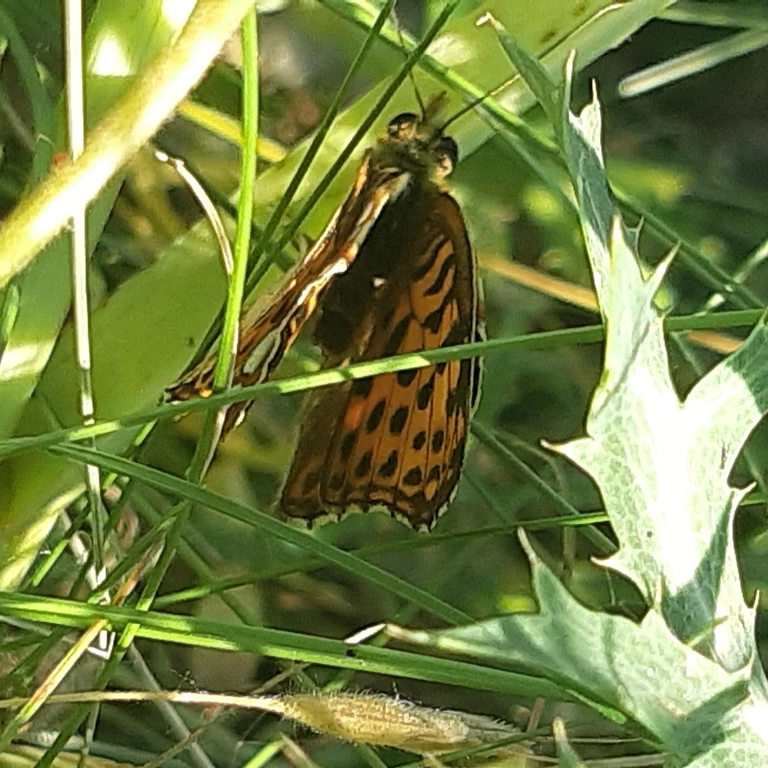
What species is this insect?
Issoria lathonia
